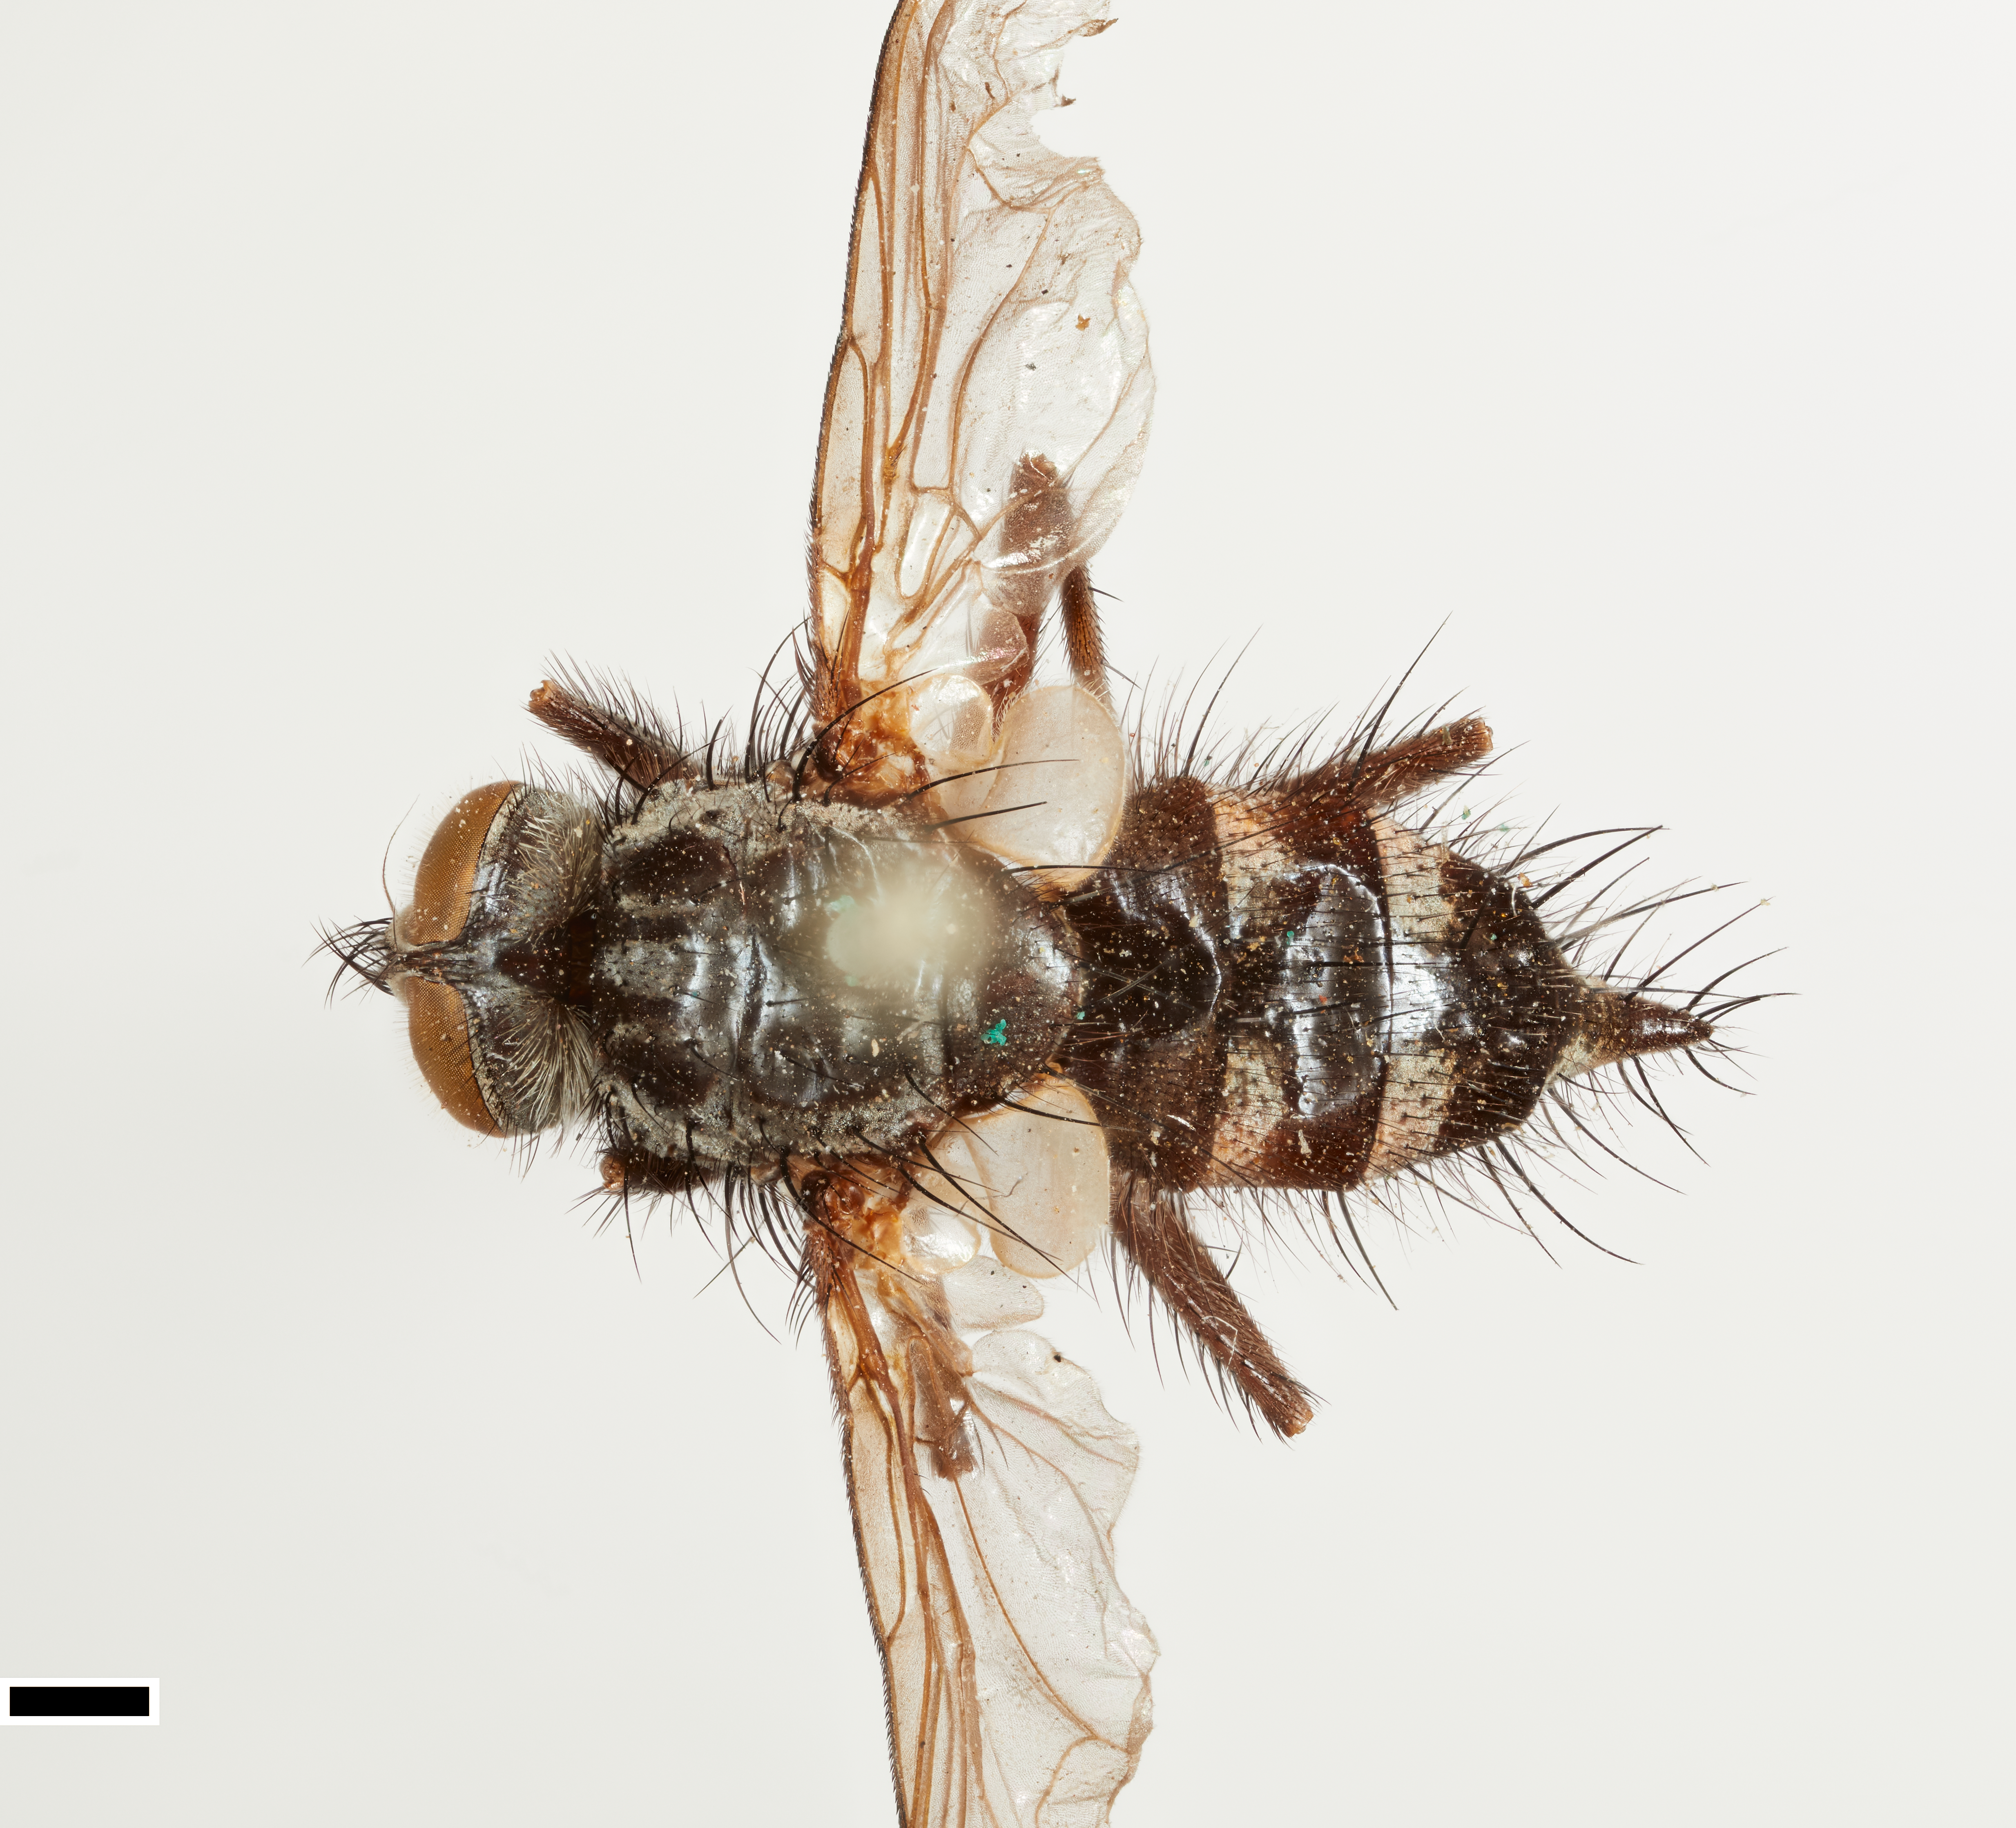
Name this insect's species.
Uromacquartia halisidotae
